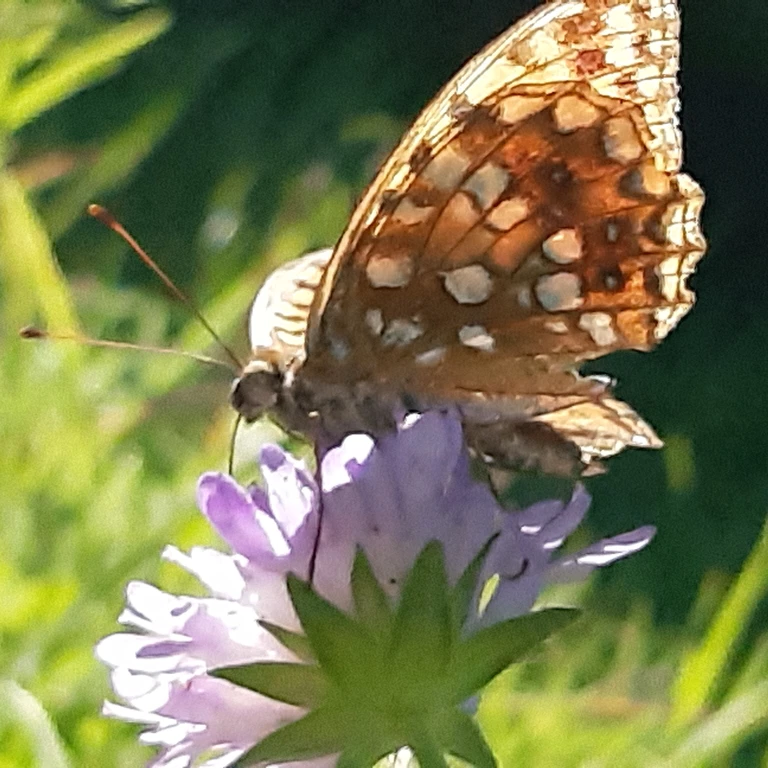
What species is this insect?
Fabriciana adippe
